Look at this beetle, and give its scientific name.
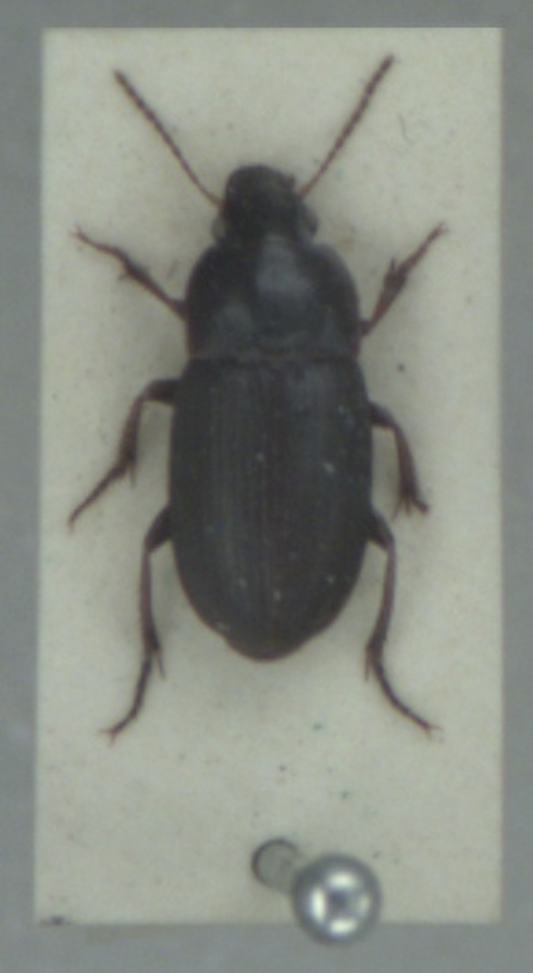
Harpalus anxius
